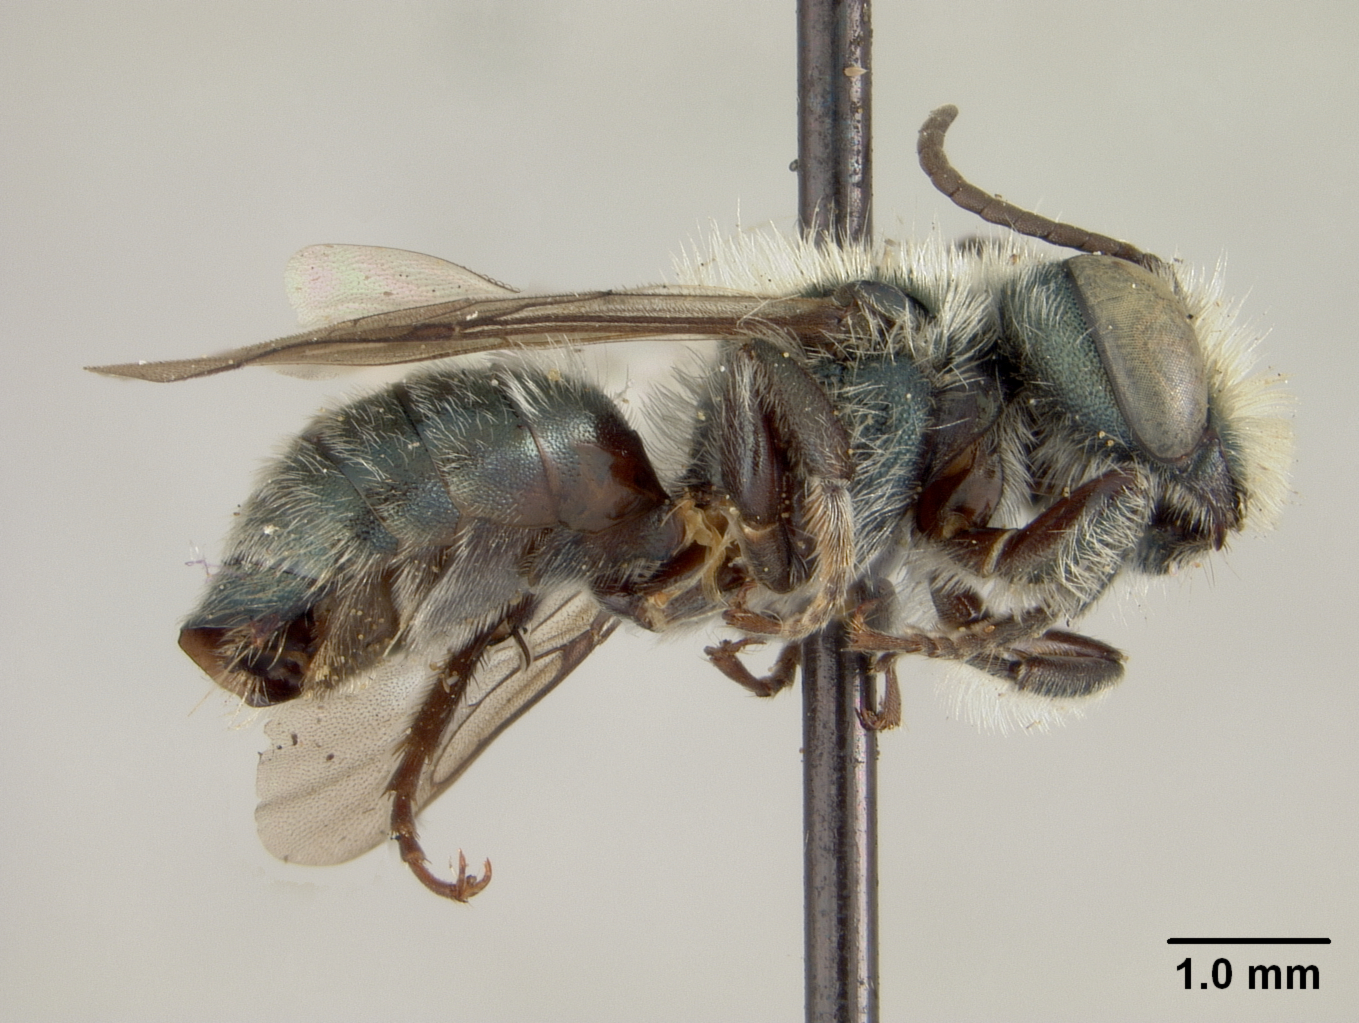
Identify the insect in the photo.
Osmia lacus
